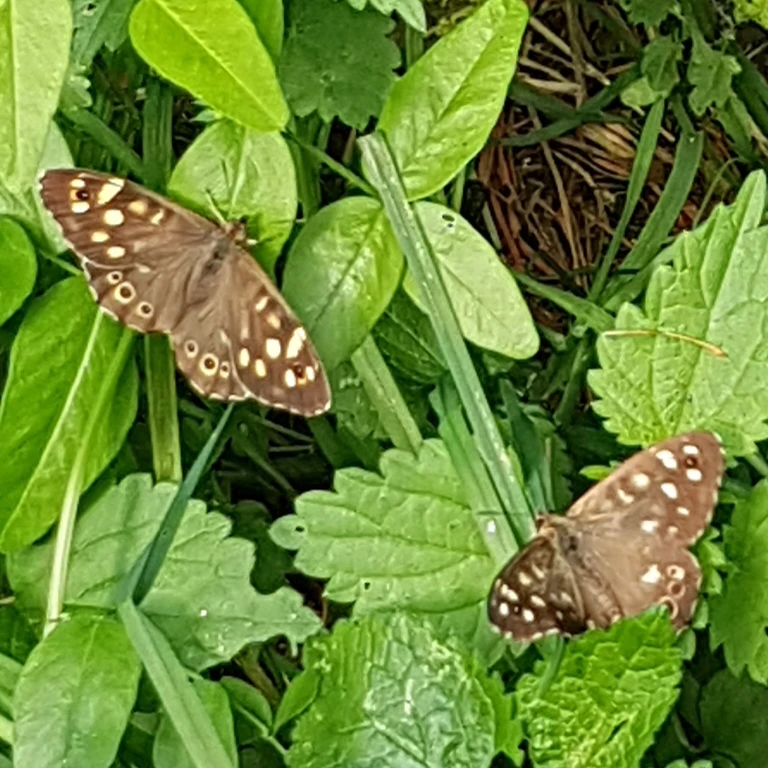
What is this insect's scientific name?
Pararge aegeria
